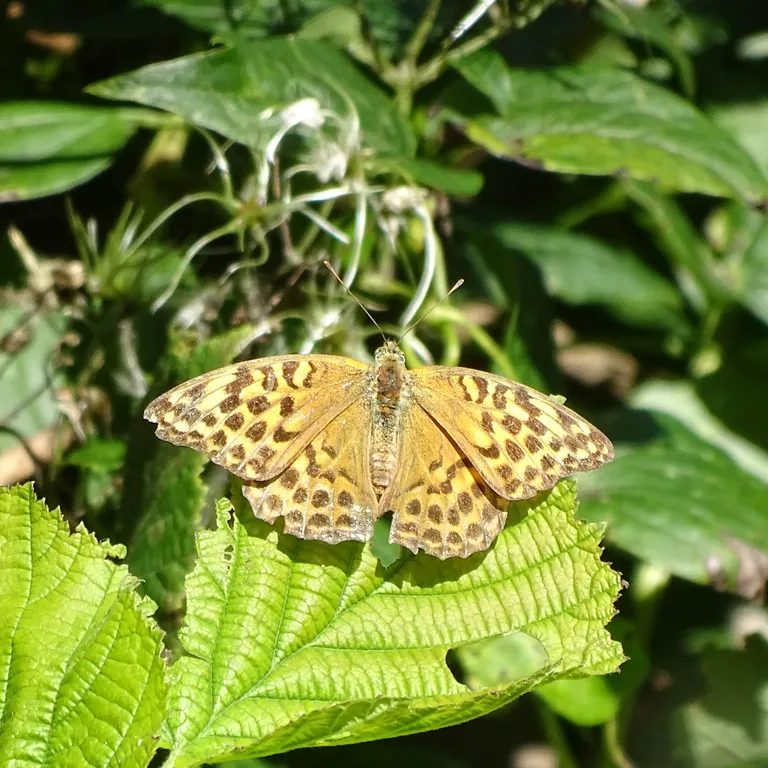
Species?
Argynnis paphia
